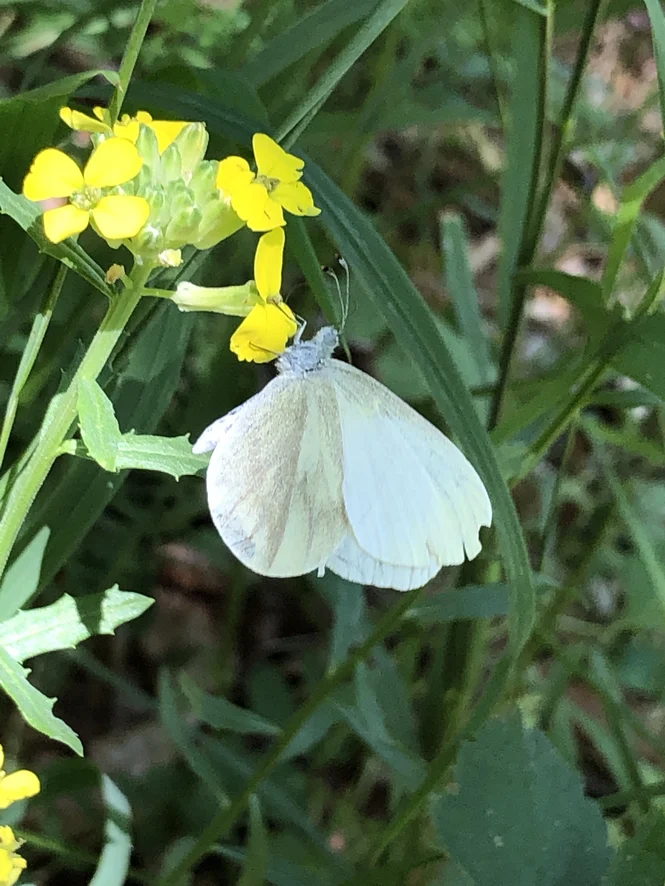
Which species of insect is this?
Leptidea sinapis/juvernica
